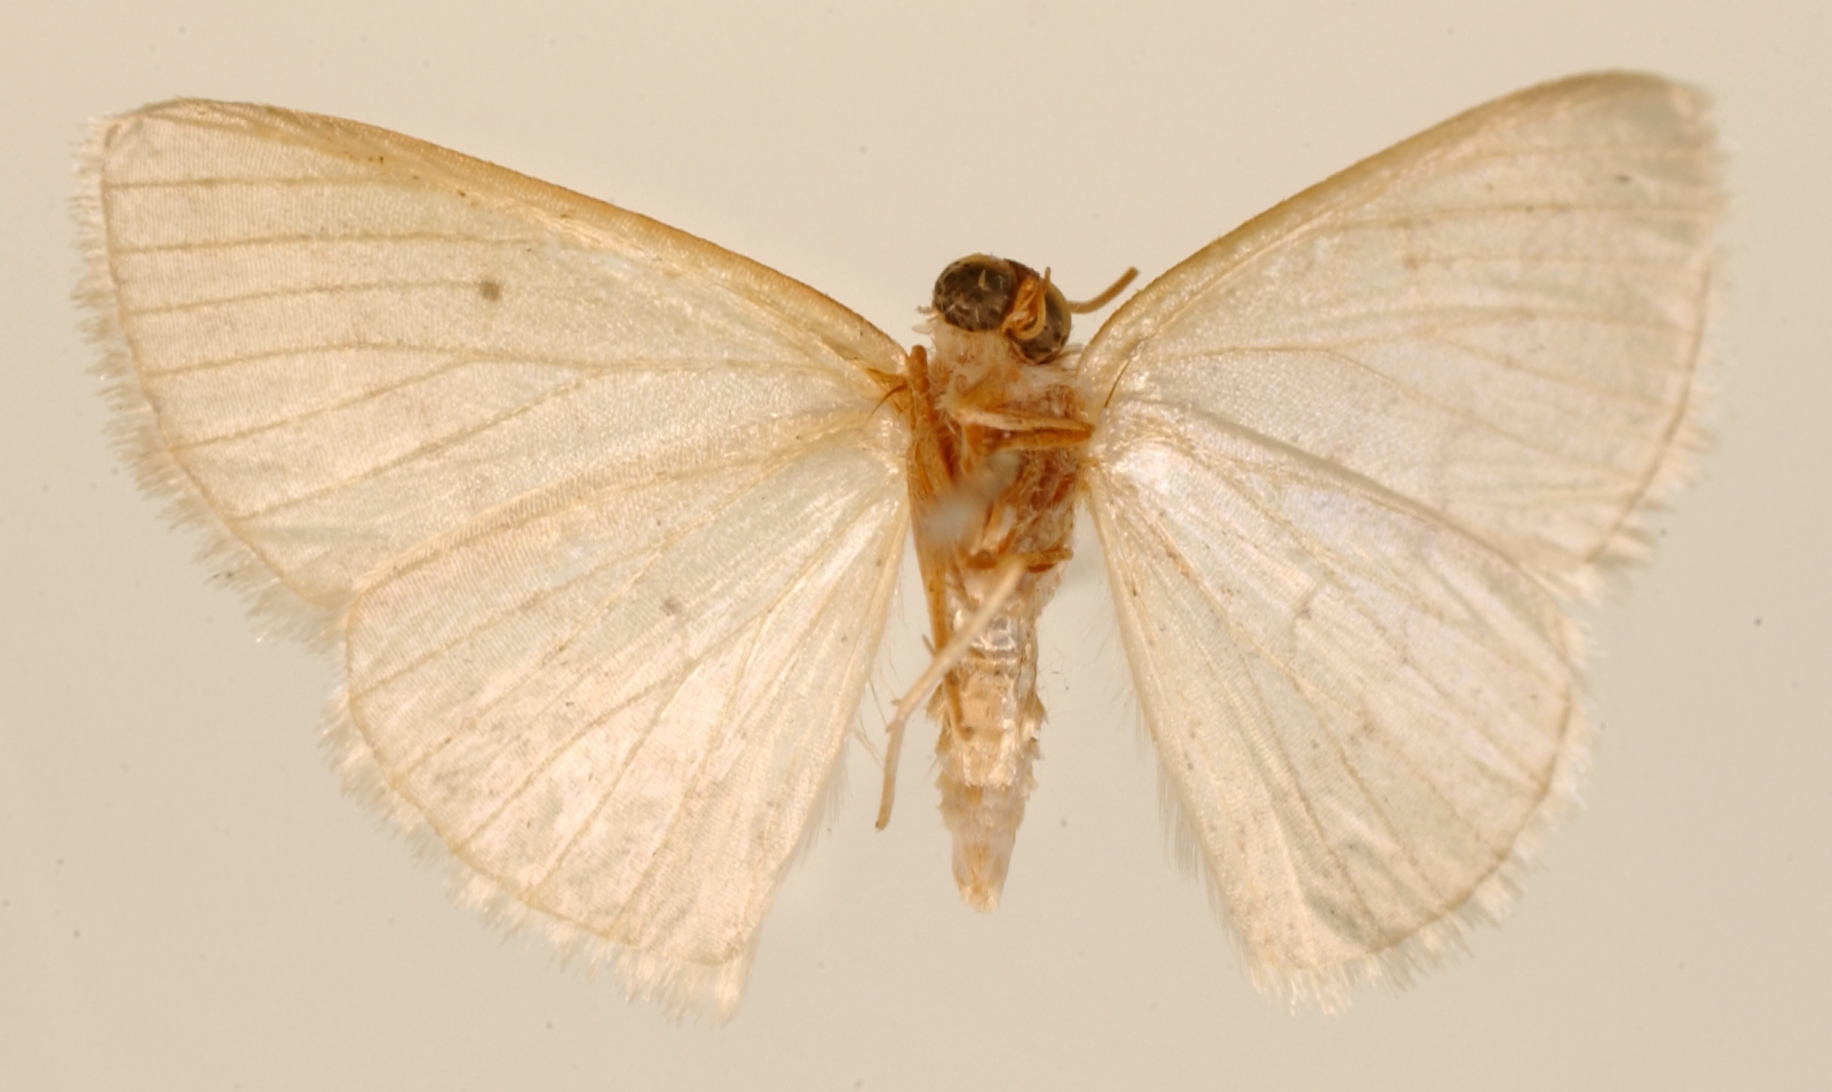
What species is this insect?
Bapta pomina
